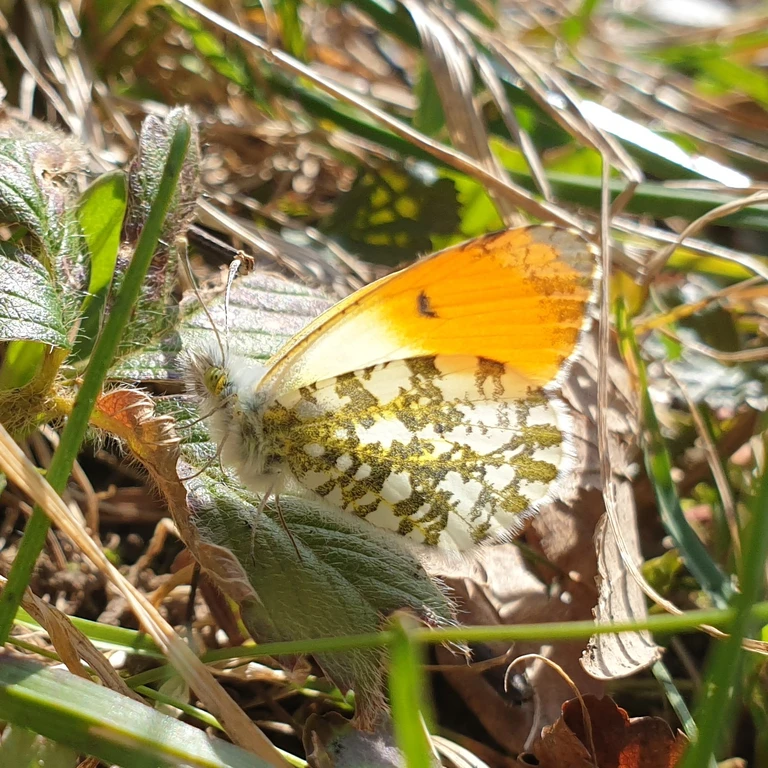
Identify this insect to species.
Anthocharis cardamines
